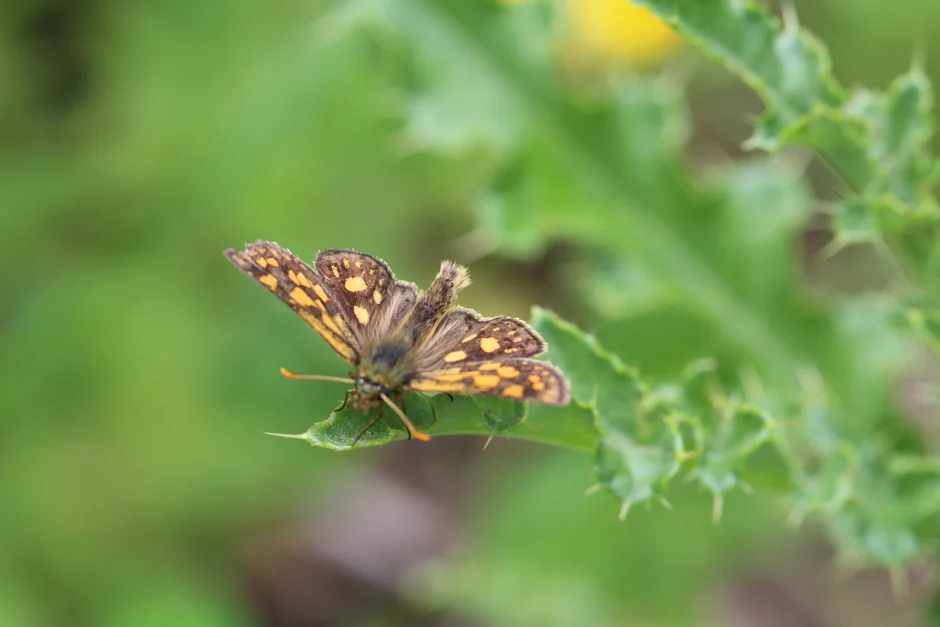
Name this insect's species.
Carterocephalus palaemon
